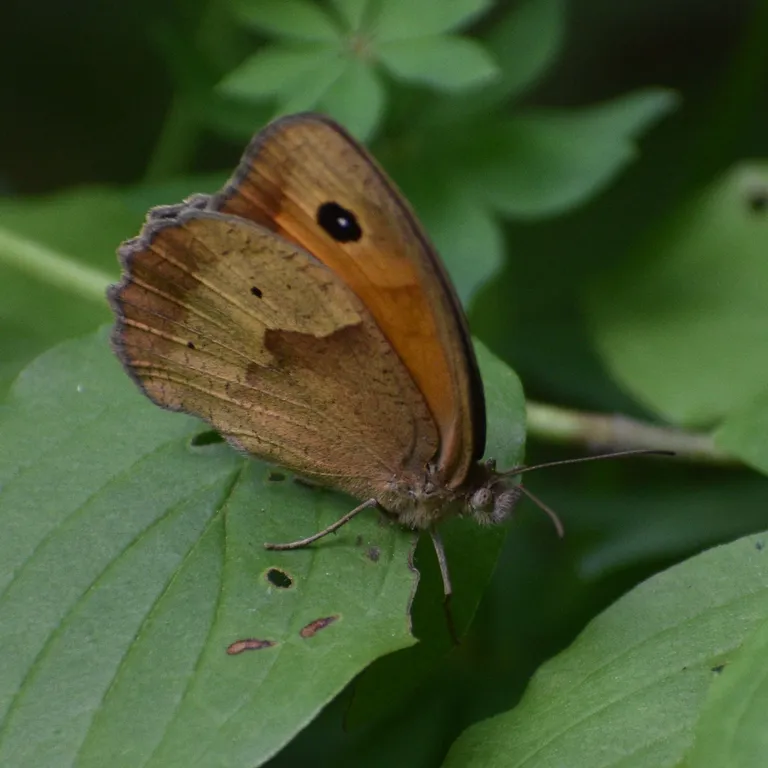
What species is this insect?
Maniola jurtina
